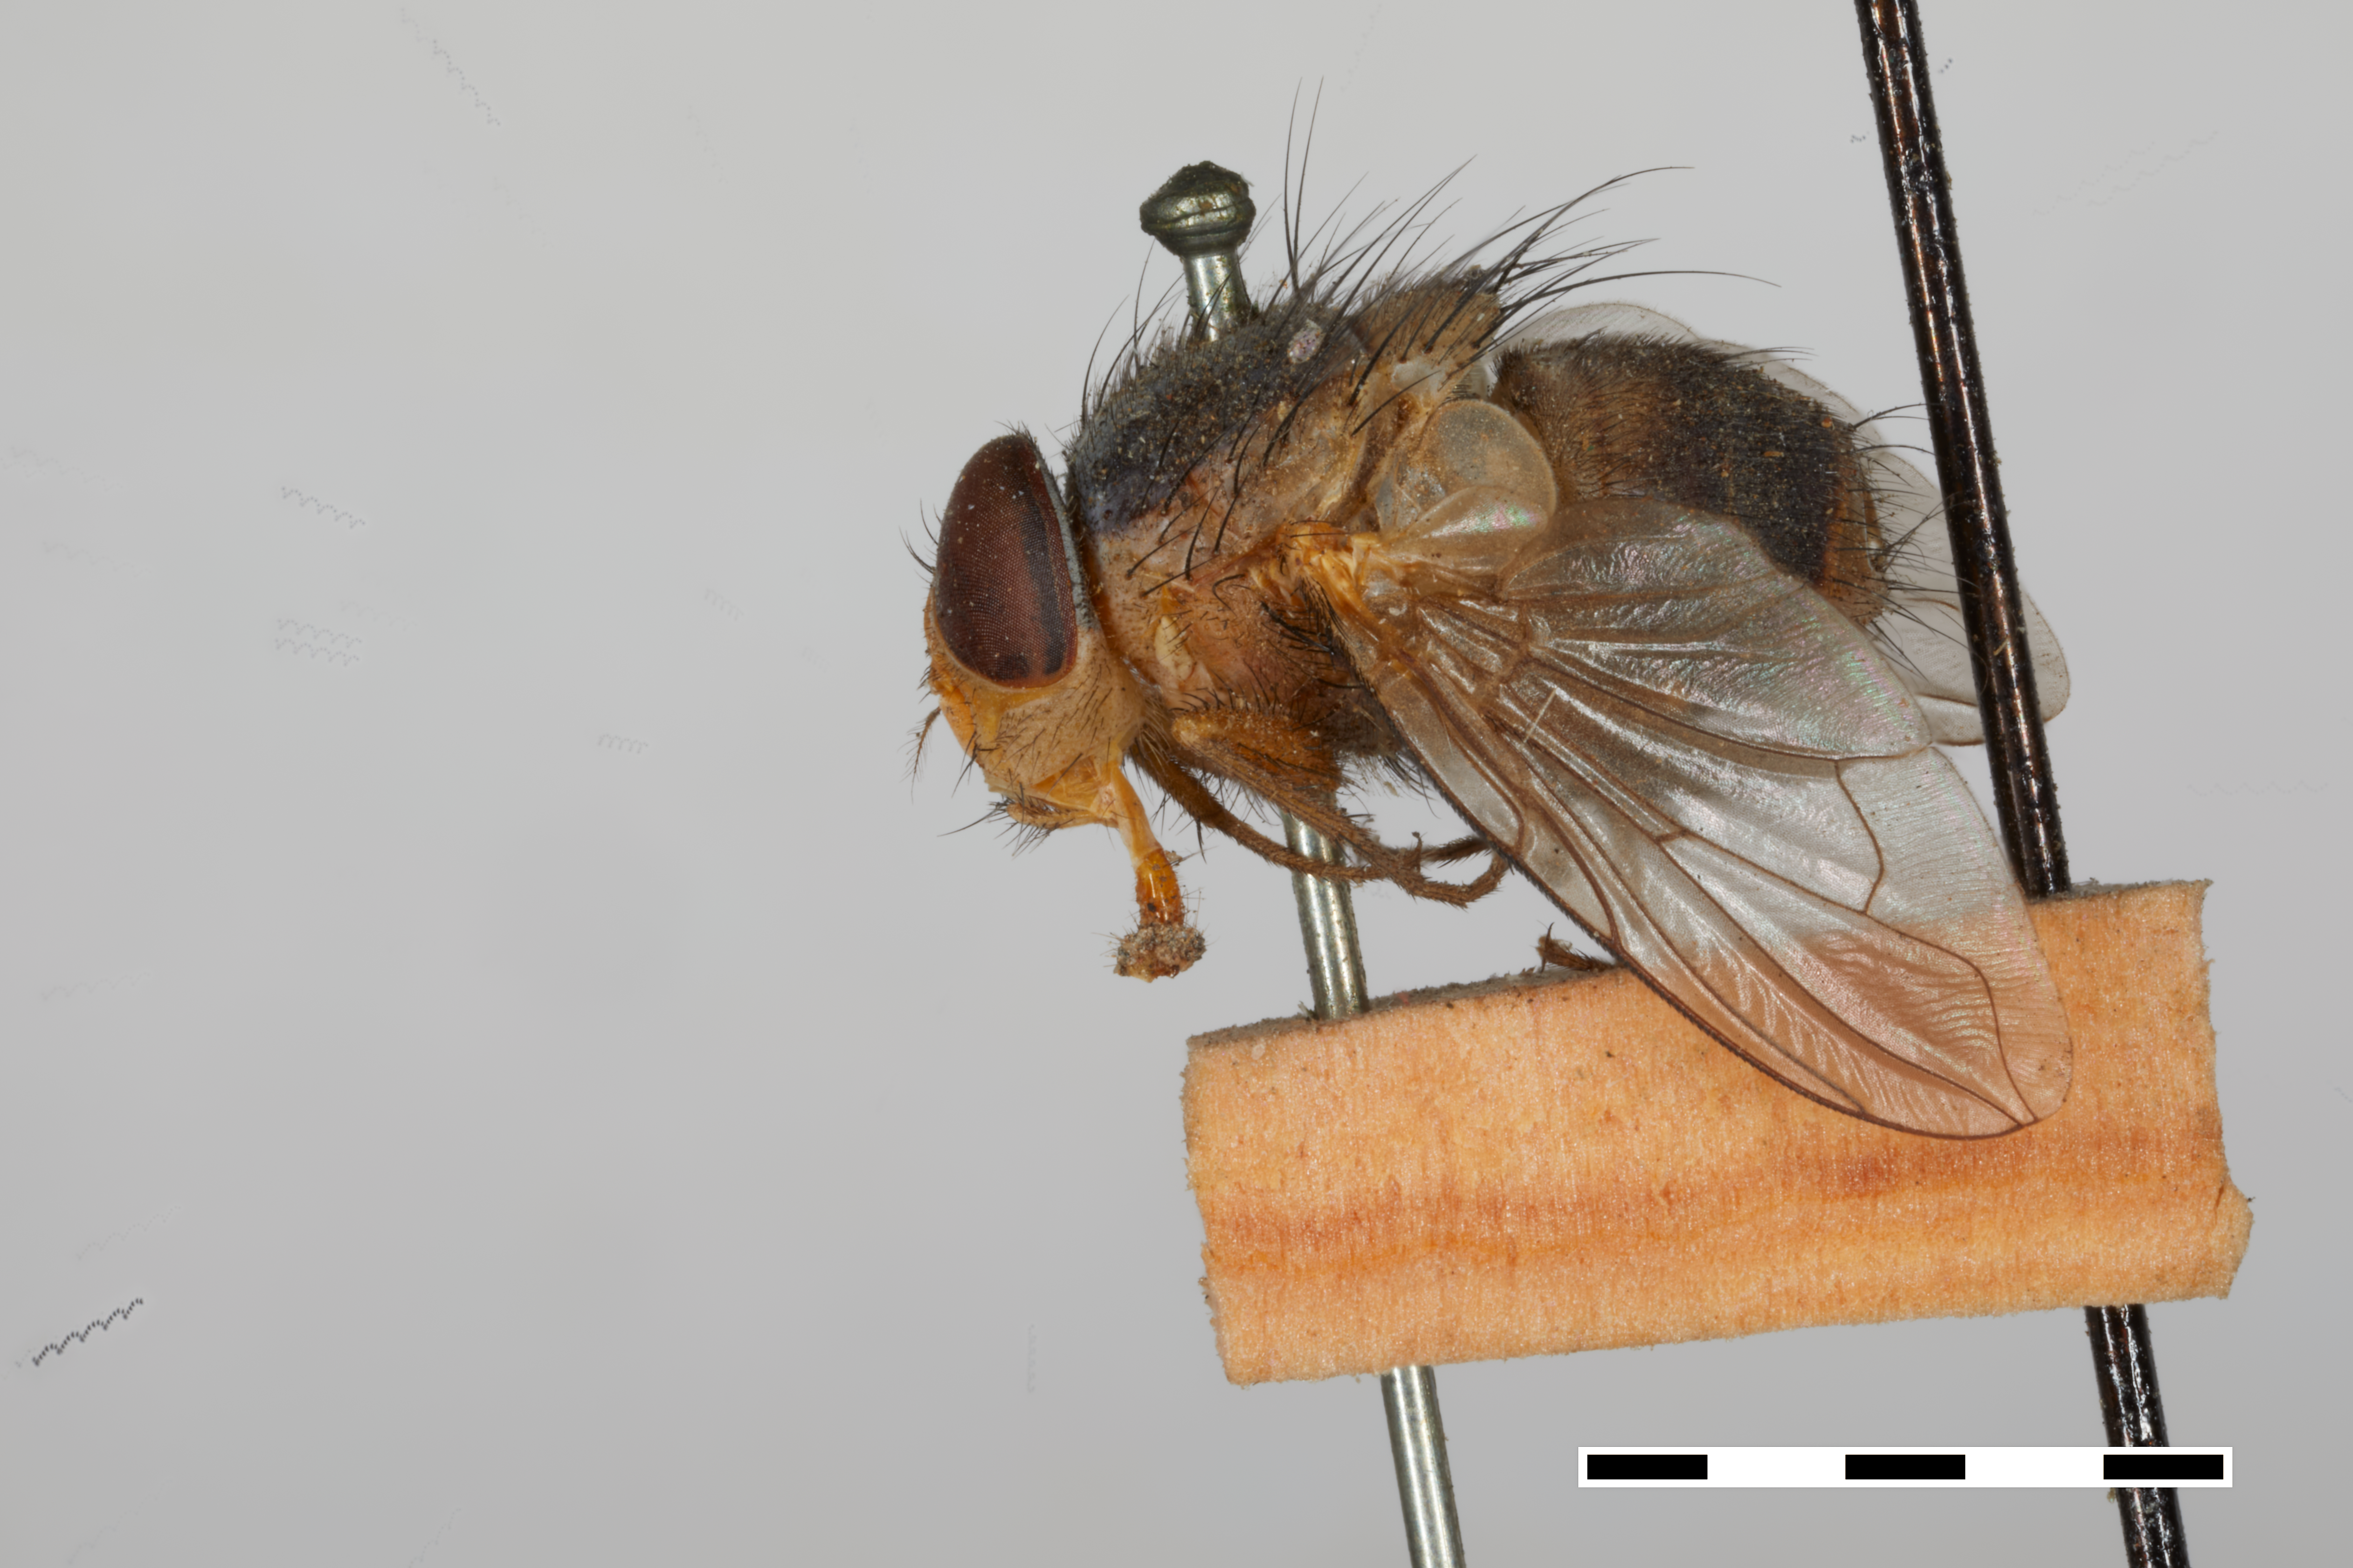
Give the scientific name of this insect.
Tricyclea analis
